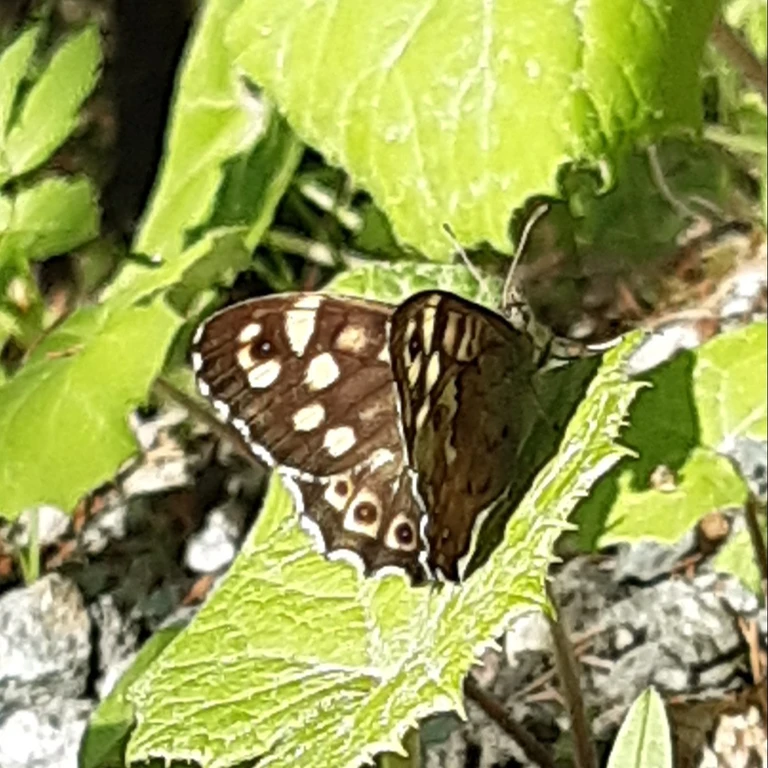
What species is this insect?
Pararge aegeria
